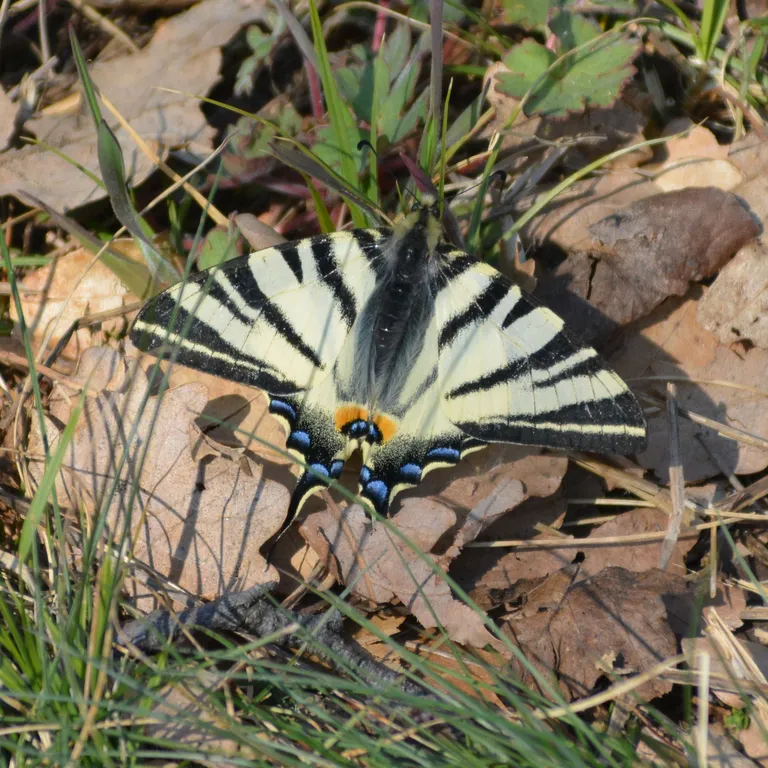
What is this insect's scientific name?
Iphiclides podalirius
